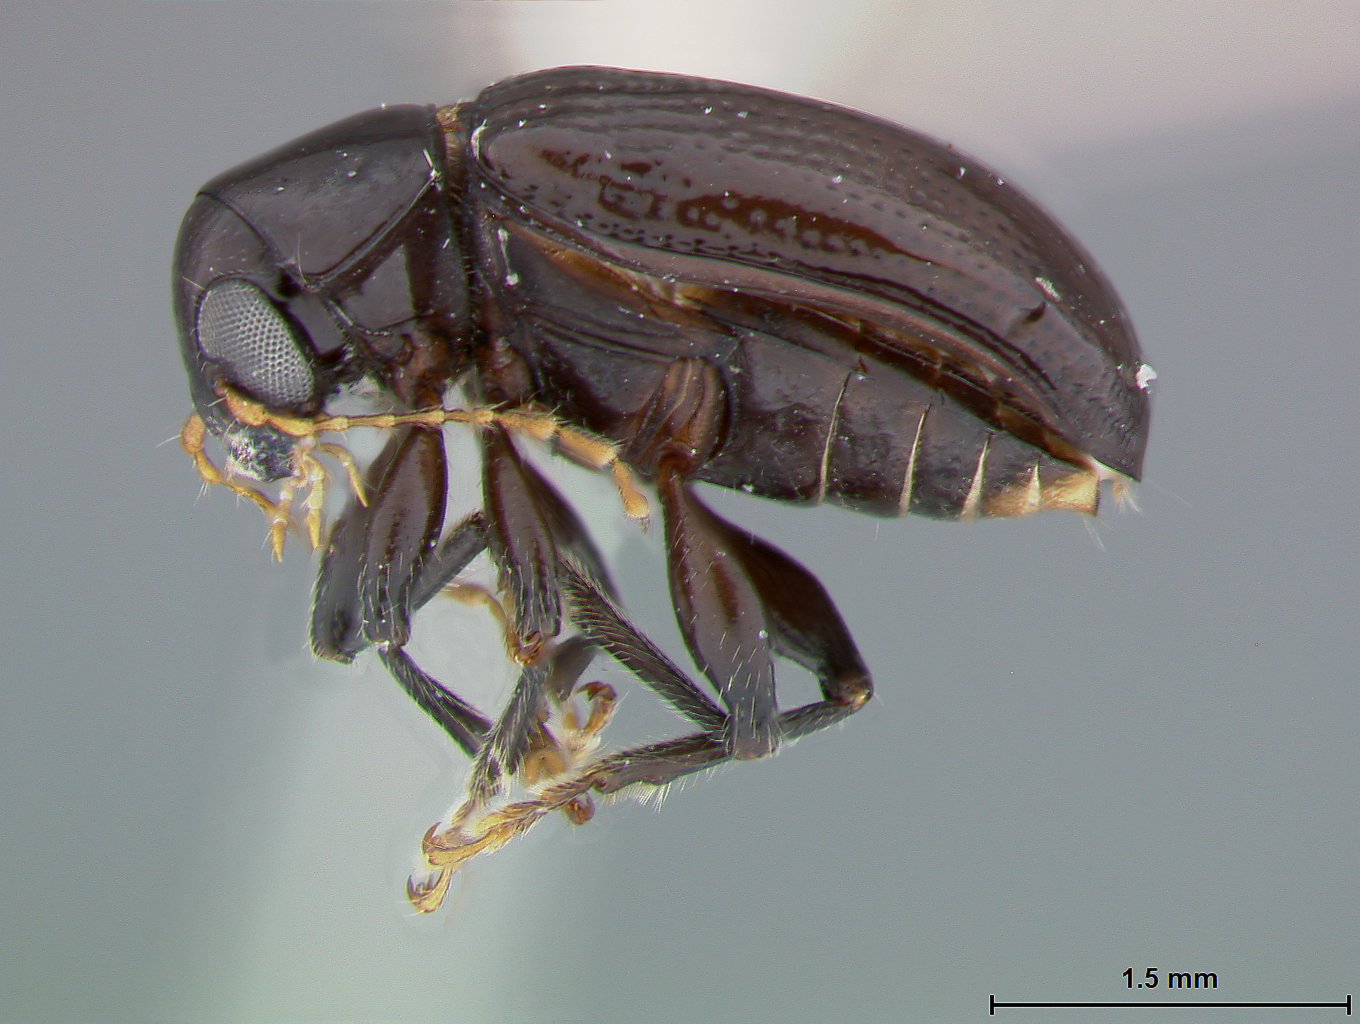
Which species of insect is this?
Metachroma oakleyi
